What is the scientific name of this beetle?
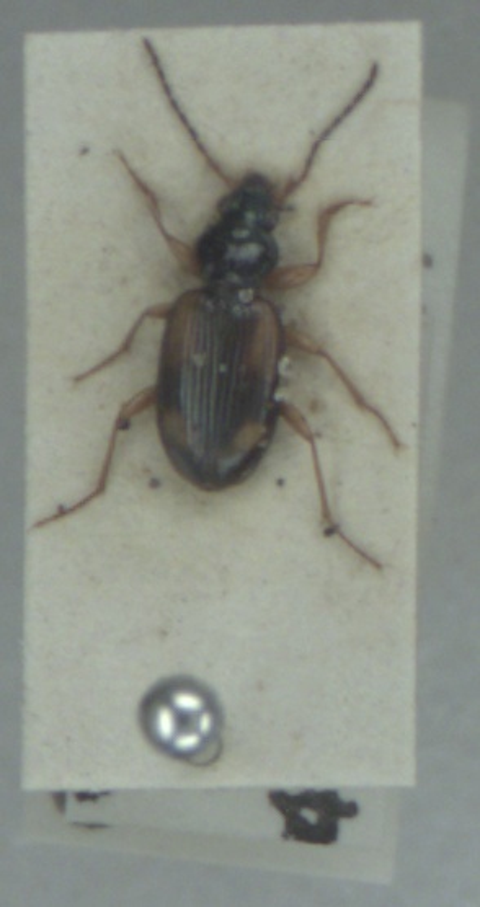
Bembidion tetracolum
